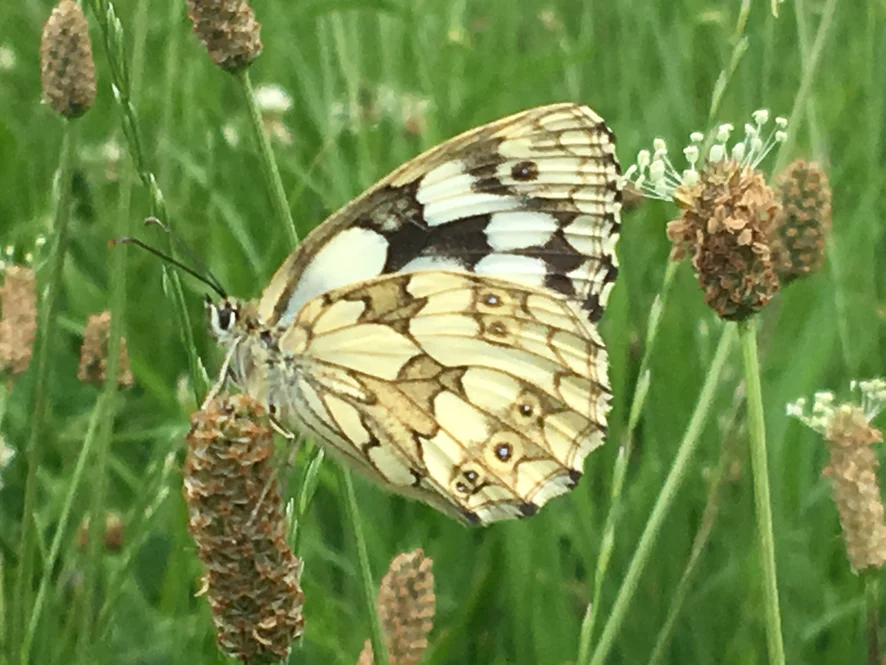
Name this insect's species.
Melanargia galathea
